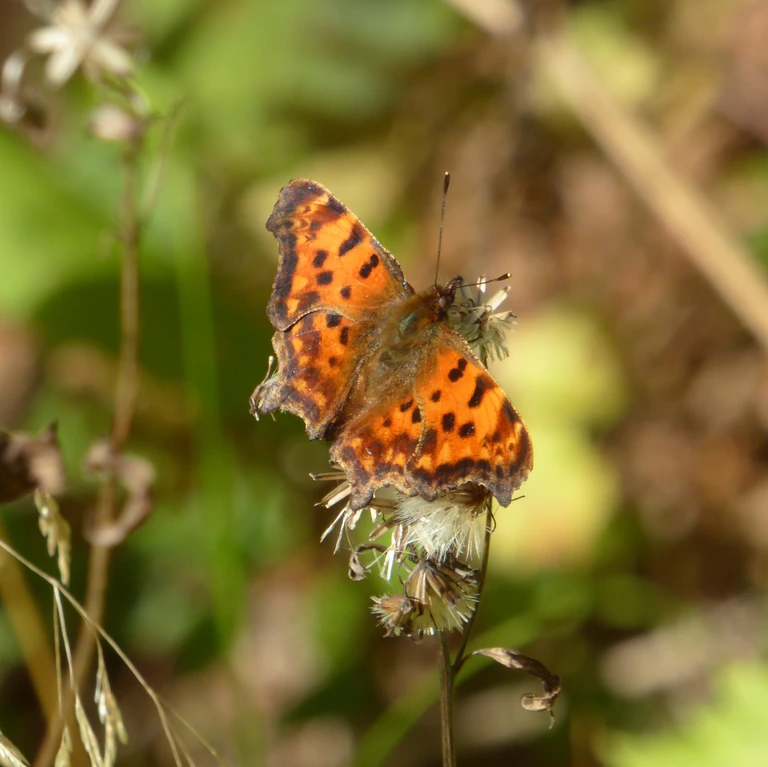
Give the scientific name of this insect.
Polygonia c-album
